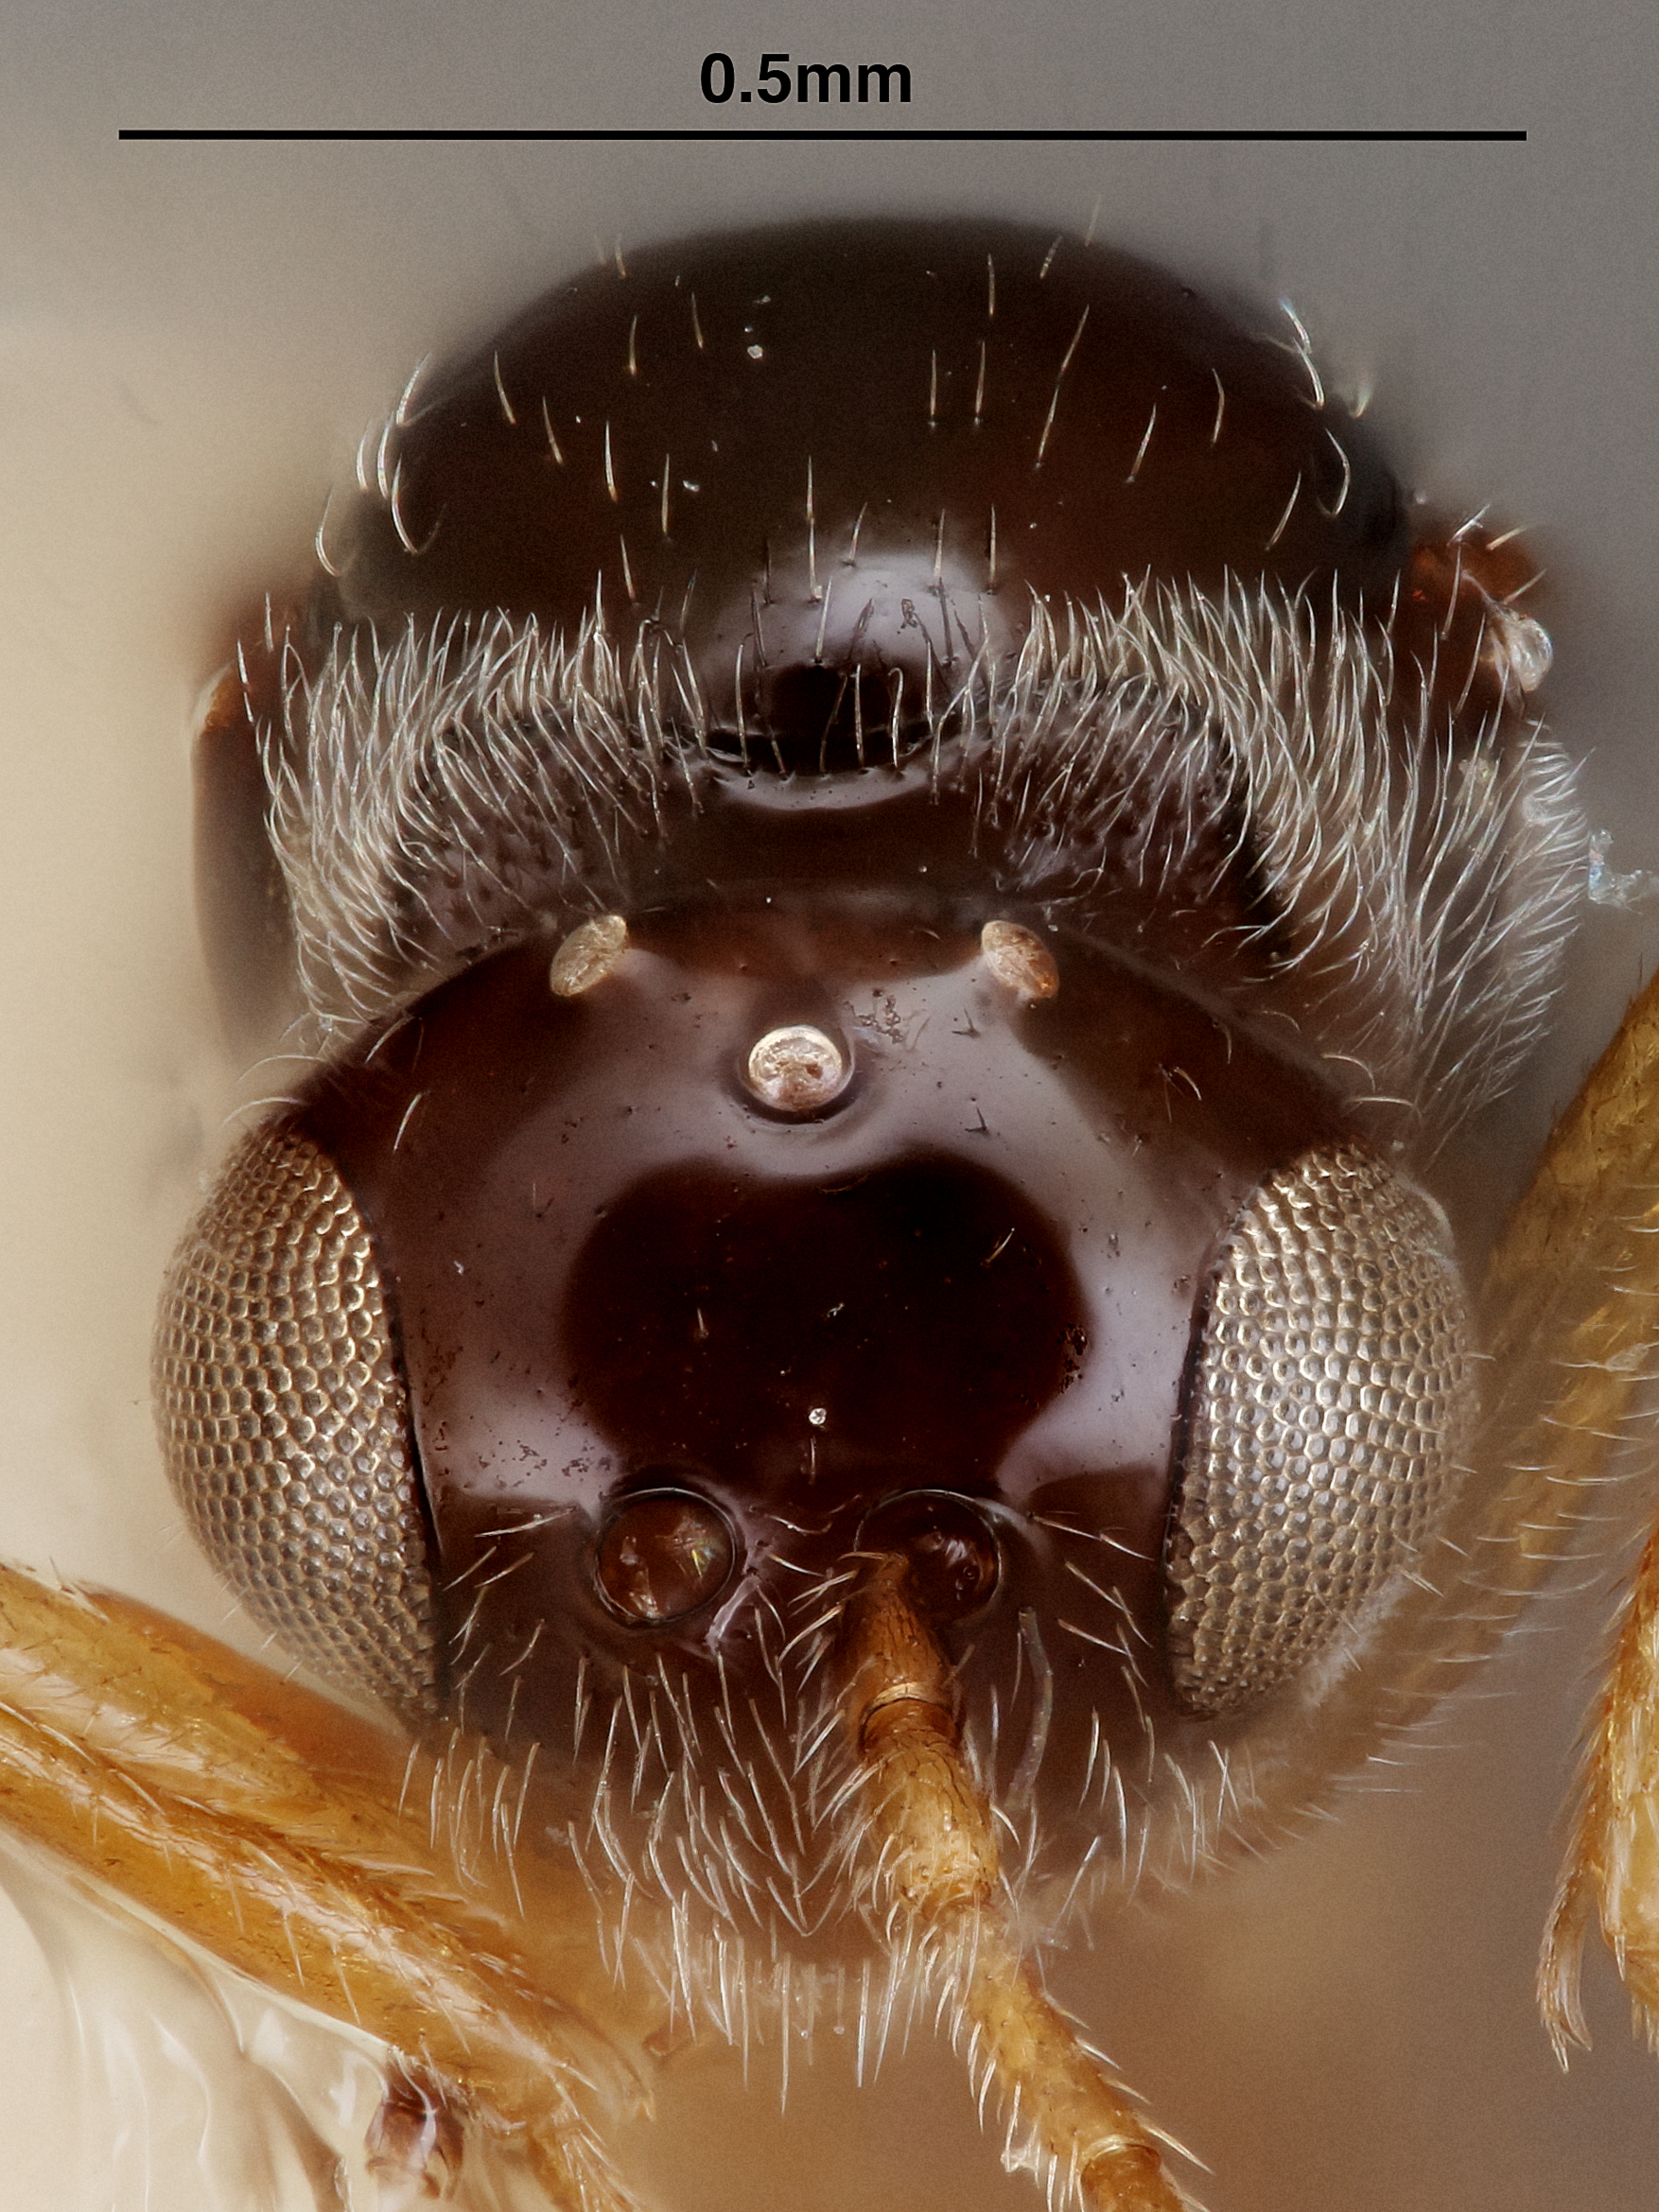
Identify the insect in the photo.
Phaenoglyphis falcata
